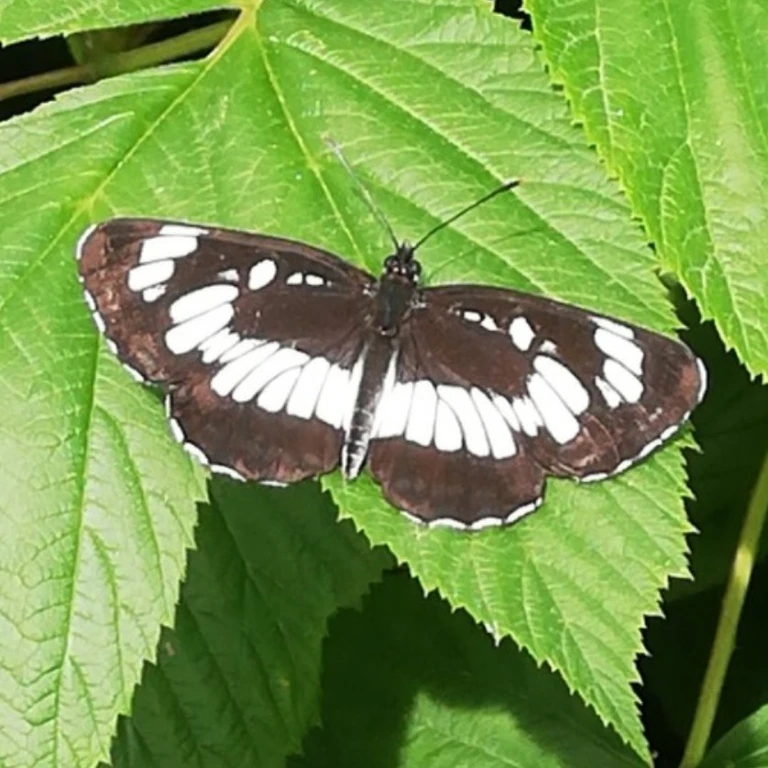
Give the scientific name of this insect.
Neptis rivularis
